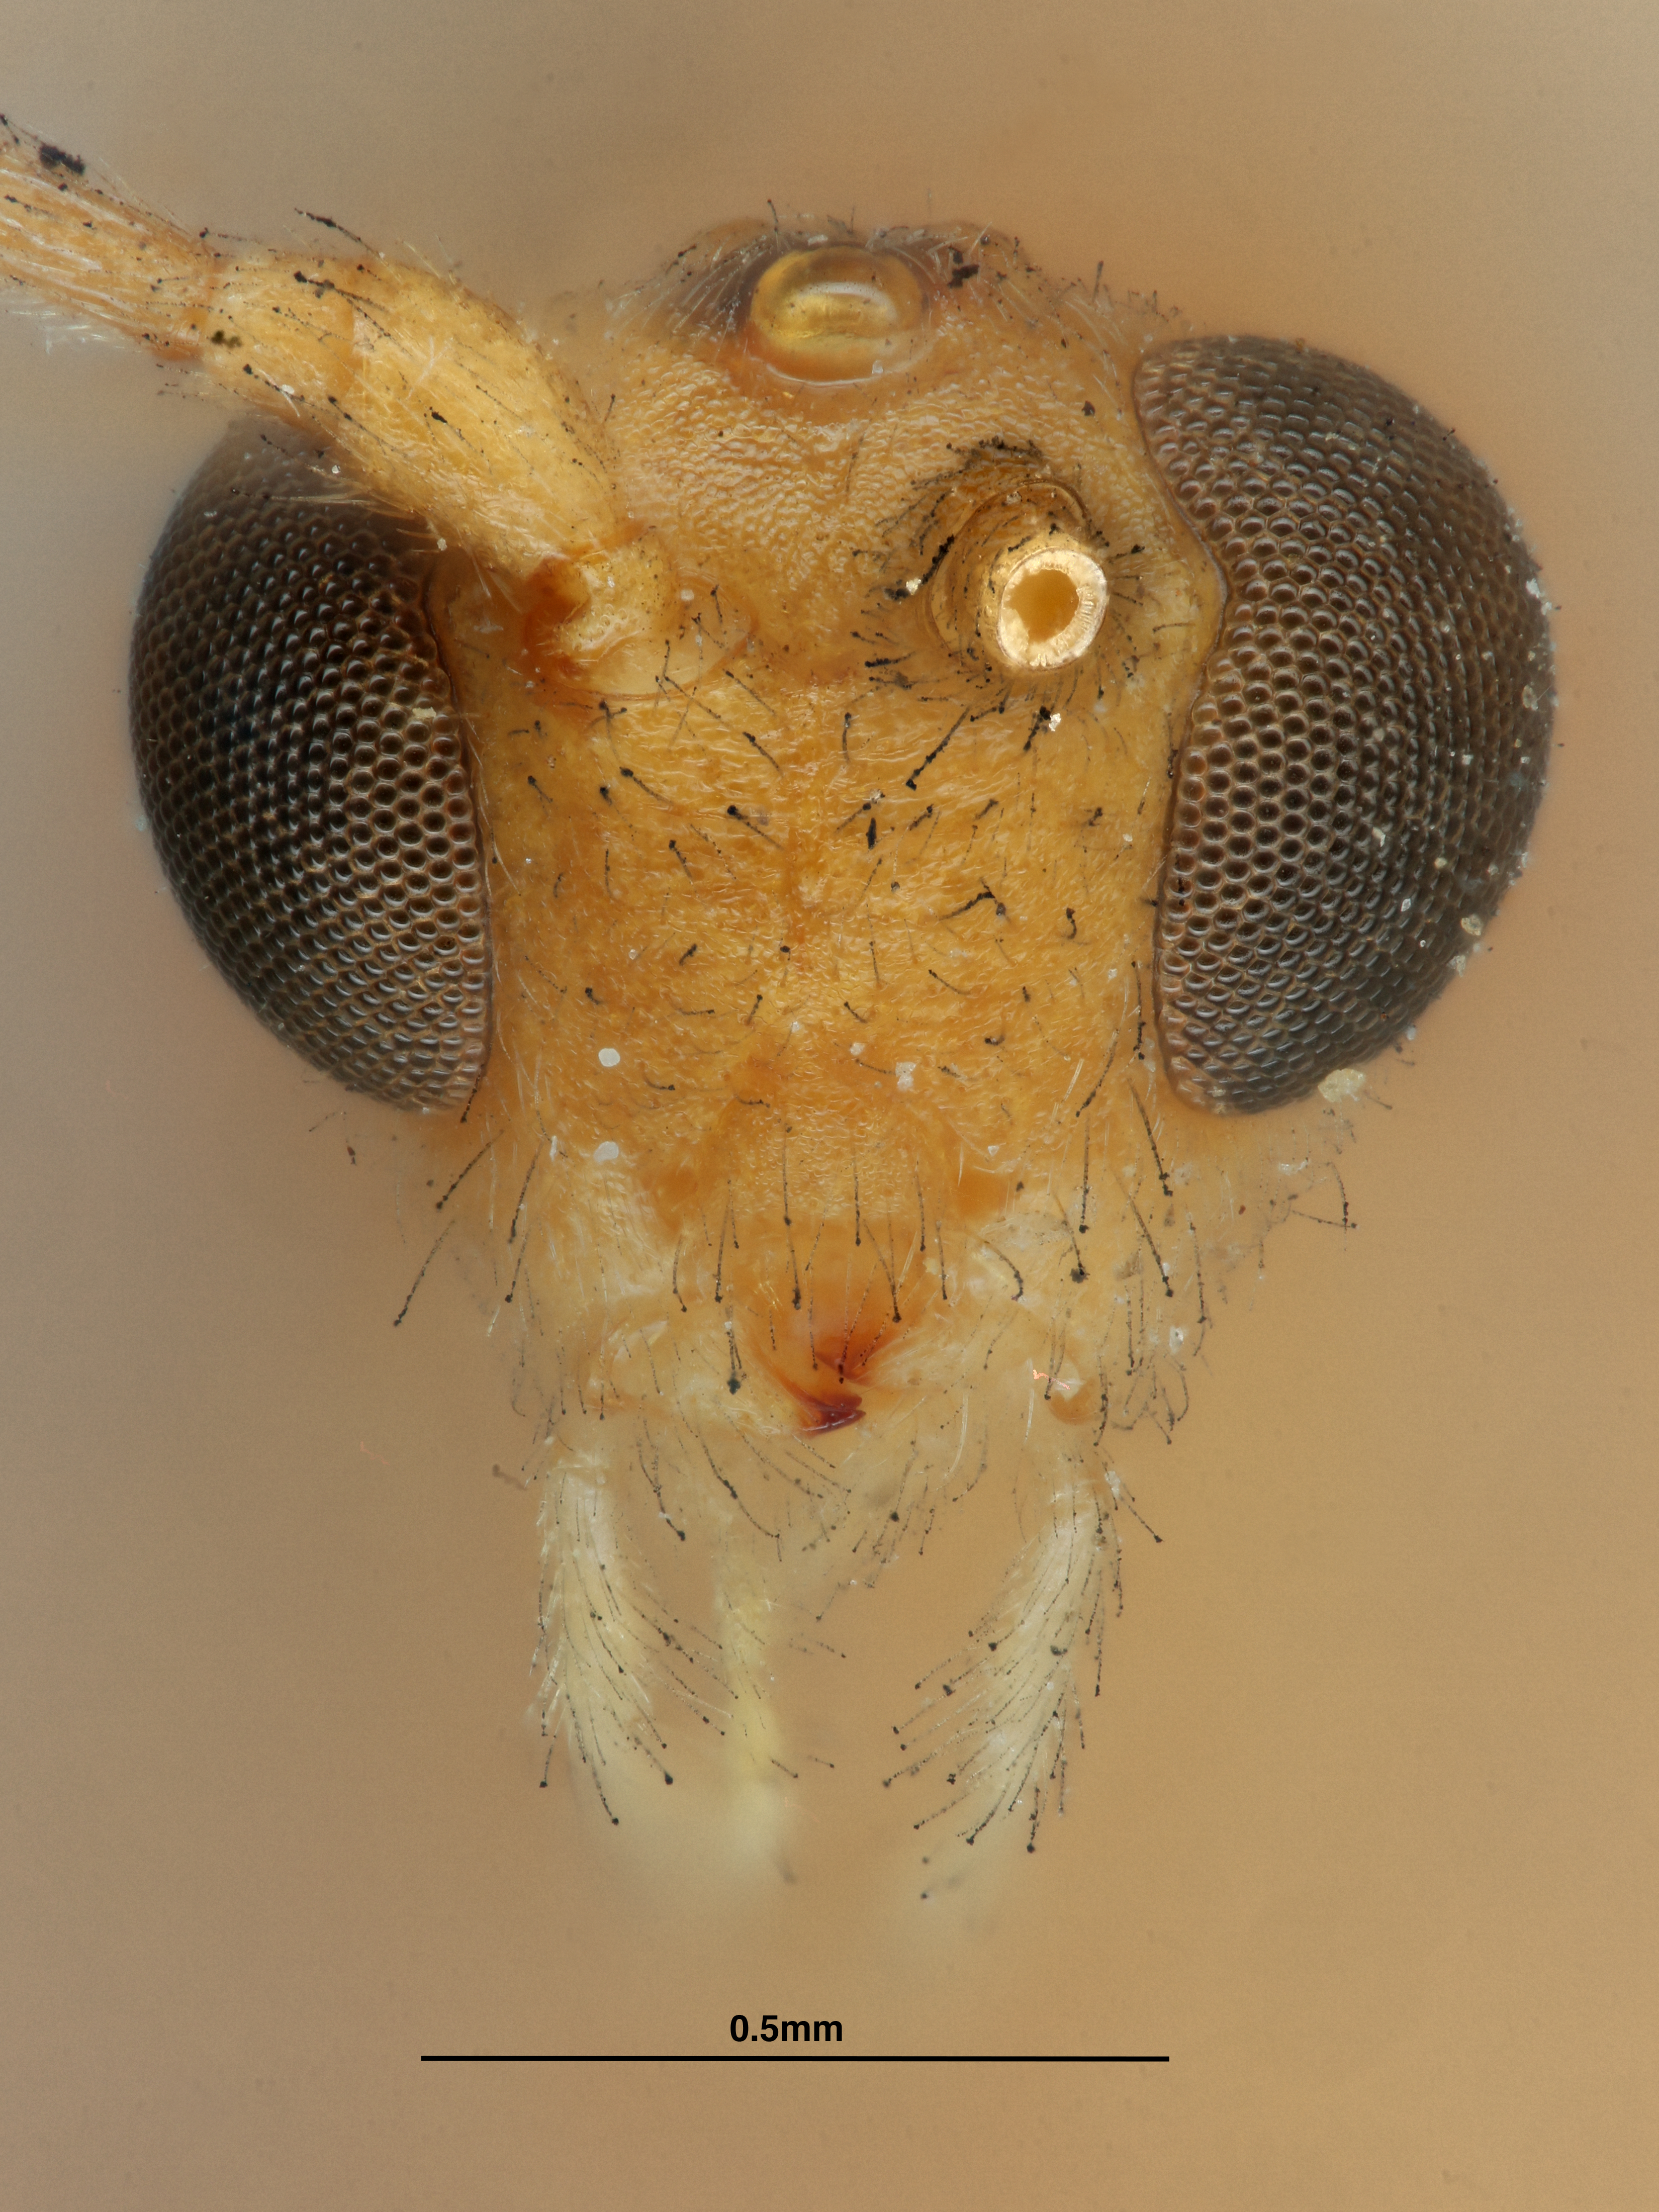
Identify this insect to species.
Rhogas nolaphanae
